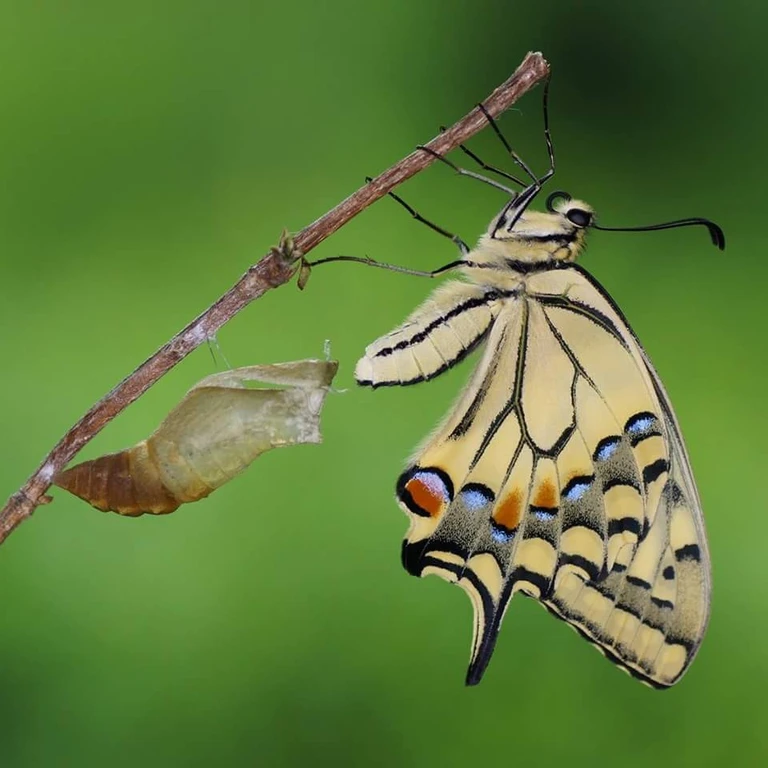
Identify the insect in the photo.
Papilio machaon
